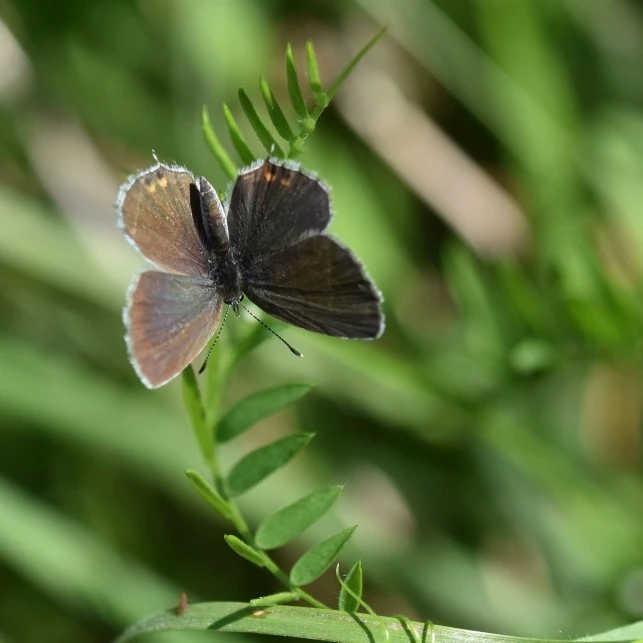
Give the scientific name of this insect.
Cupido argiades (also Elkalyce argiades)
